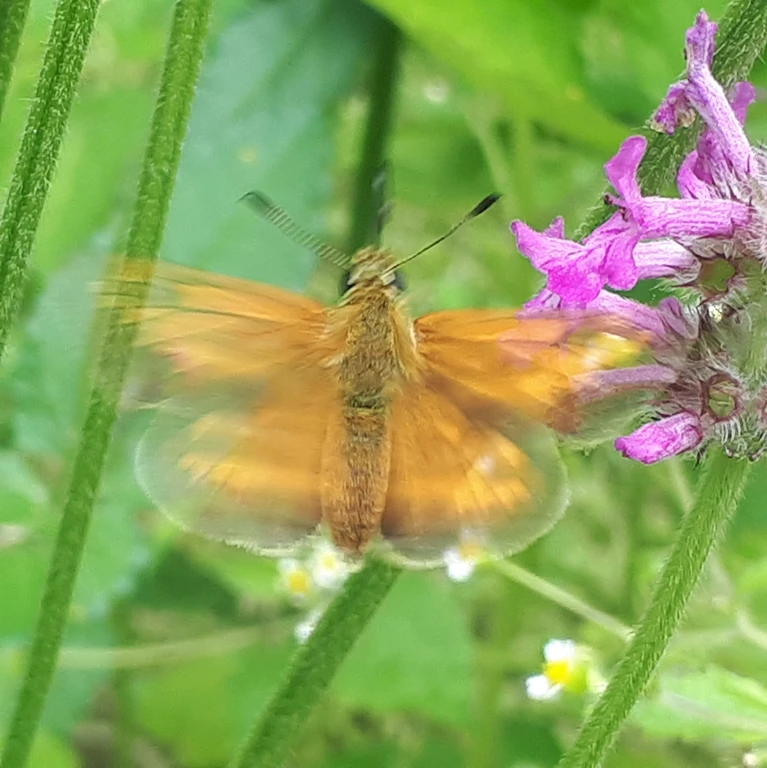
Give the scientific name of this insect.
Ochlodes sylvanus (also Ochlodes venata)
